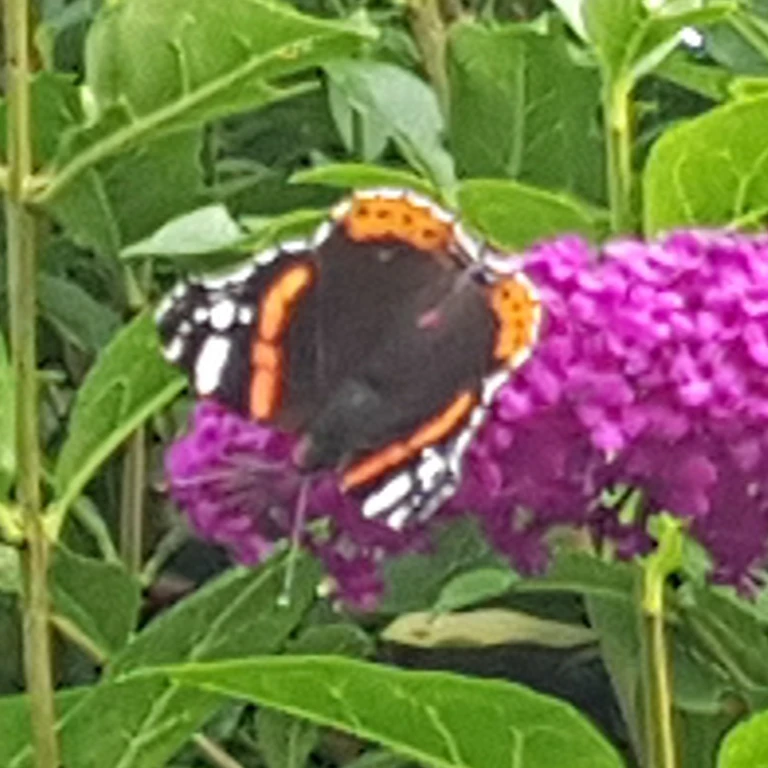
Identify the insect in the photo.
Vanessa atalanta
